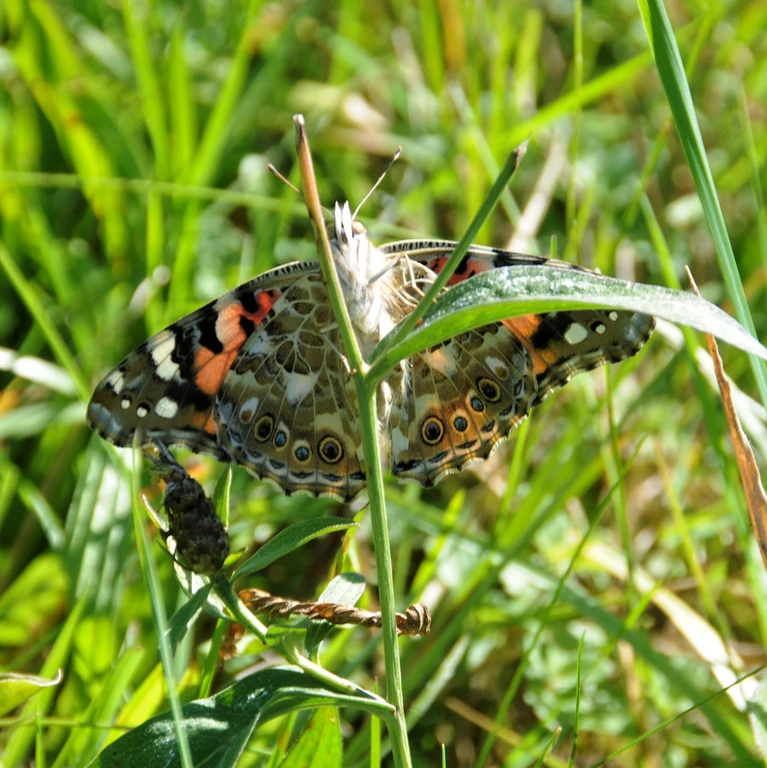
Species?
Vanessa cardui
